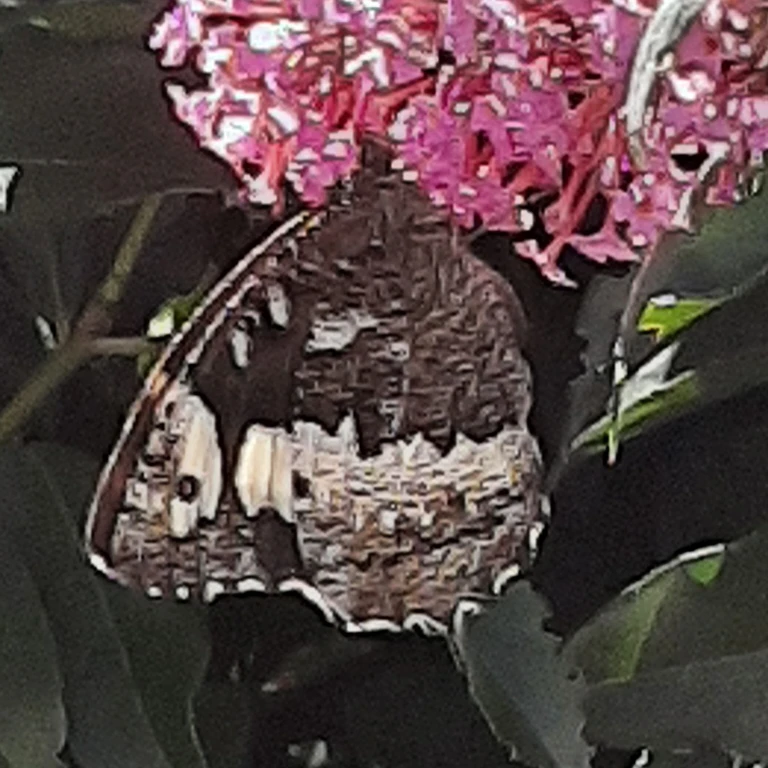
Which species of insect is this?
Brintesia circe
